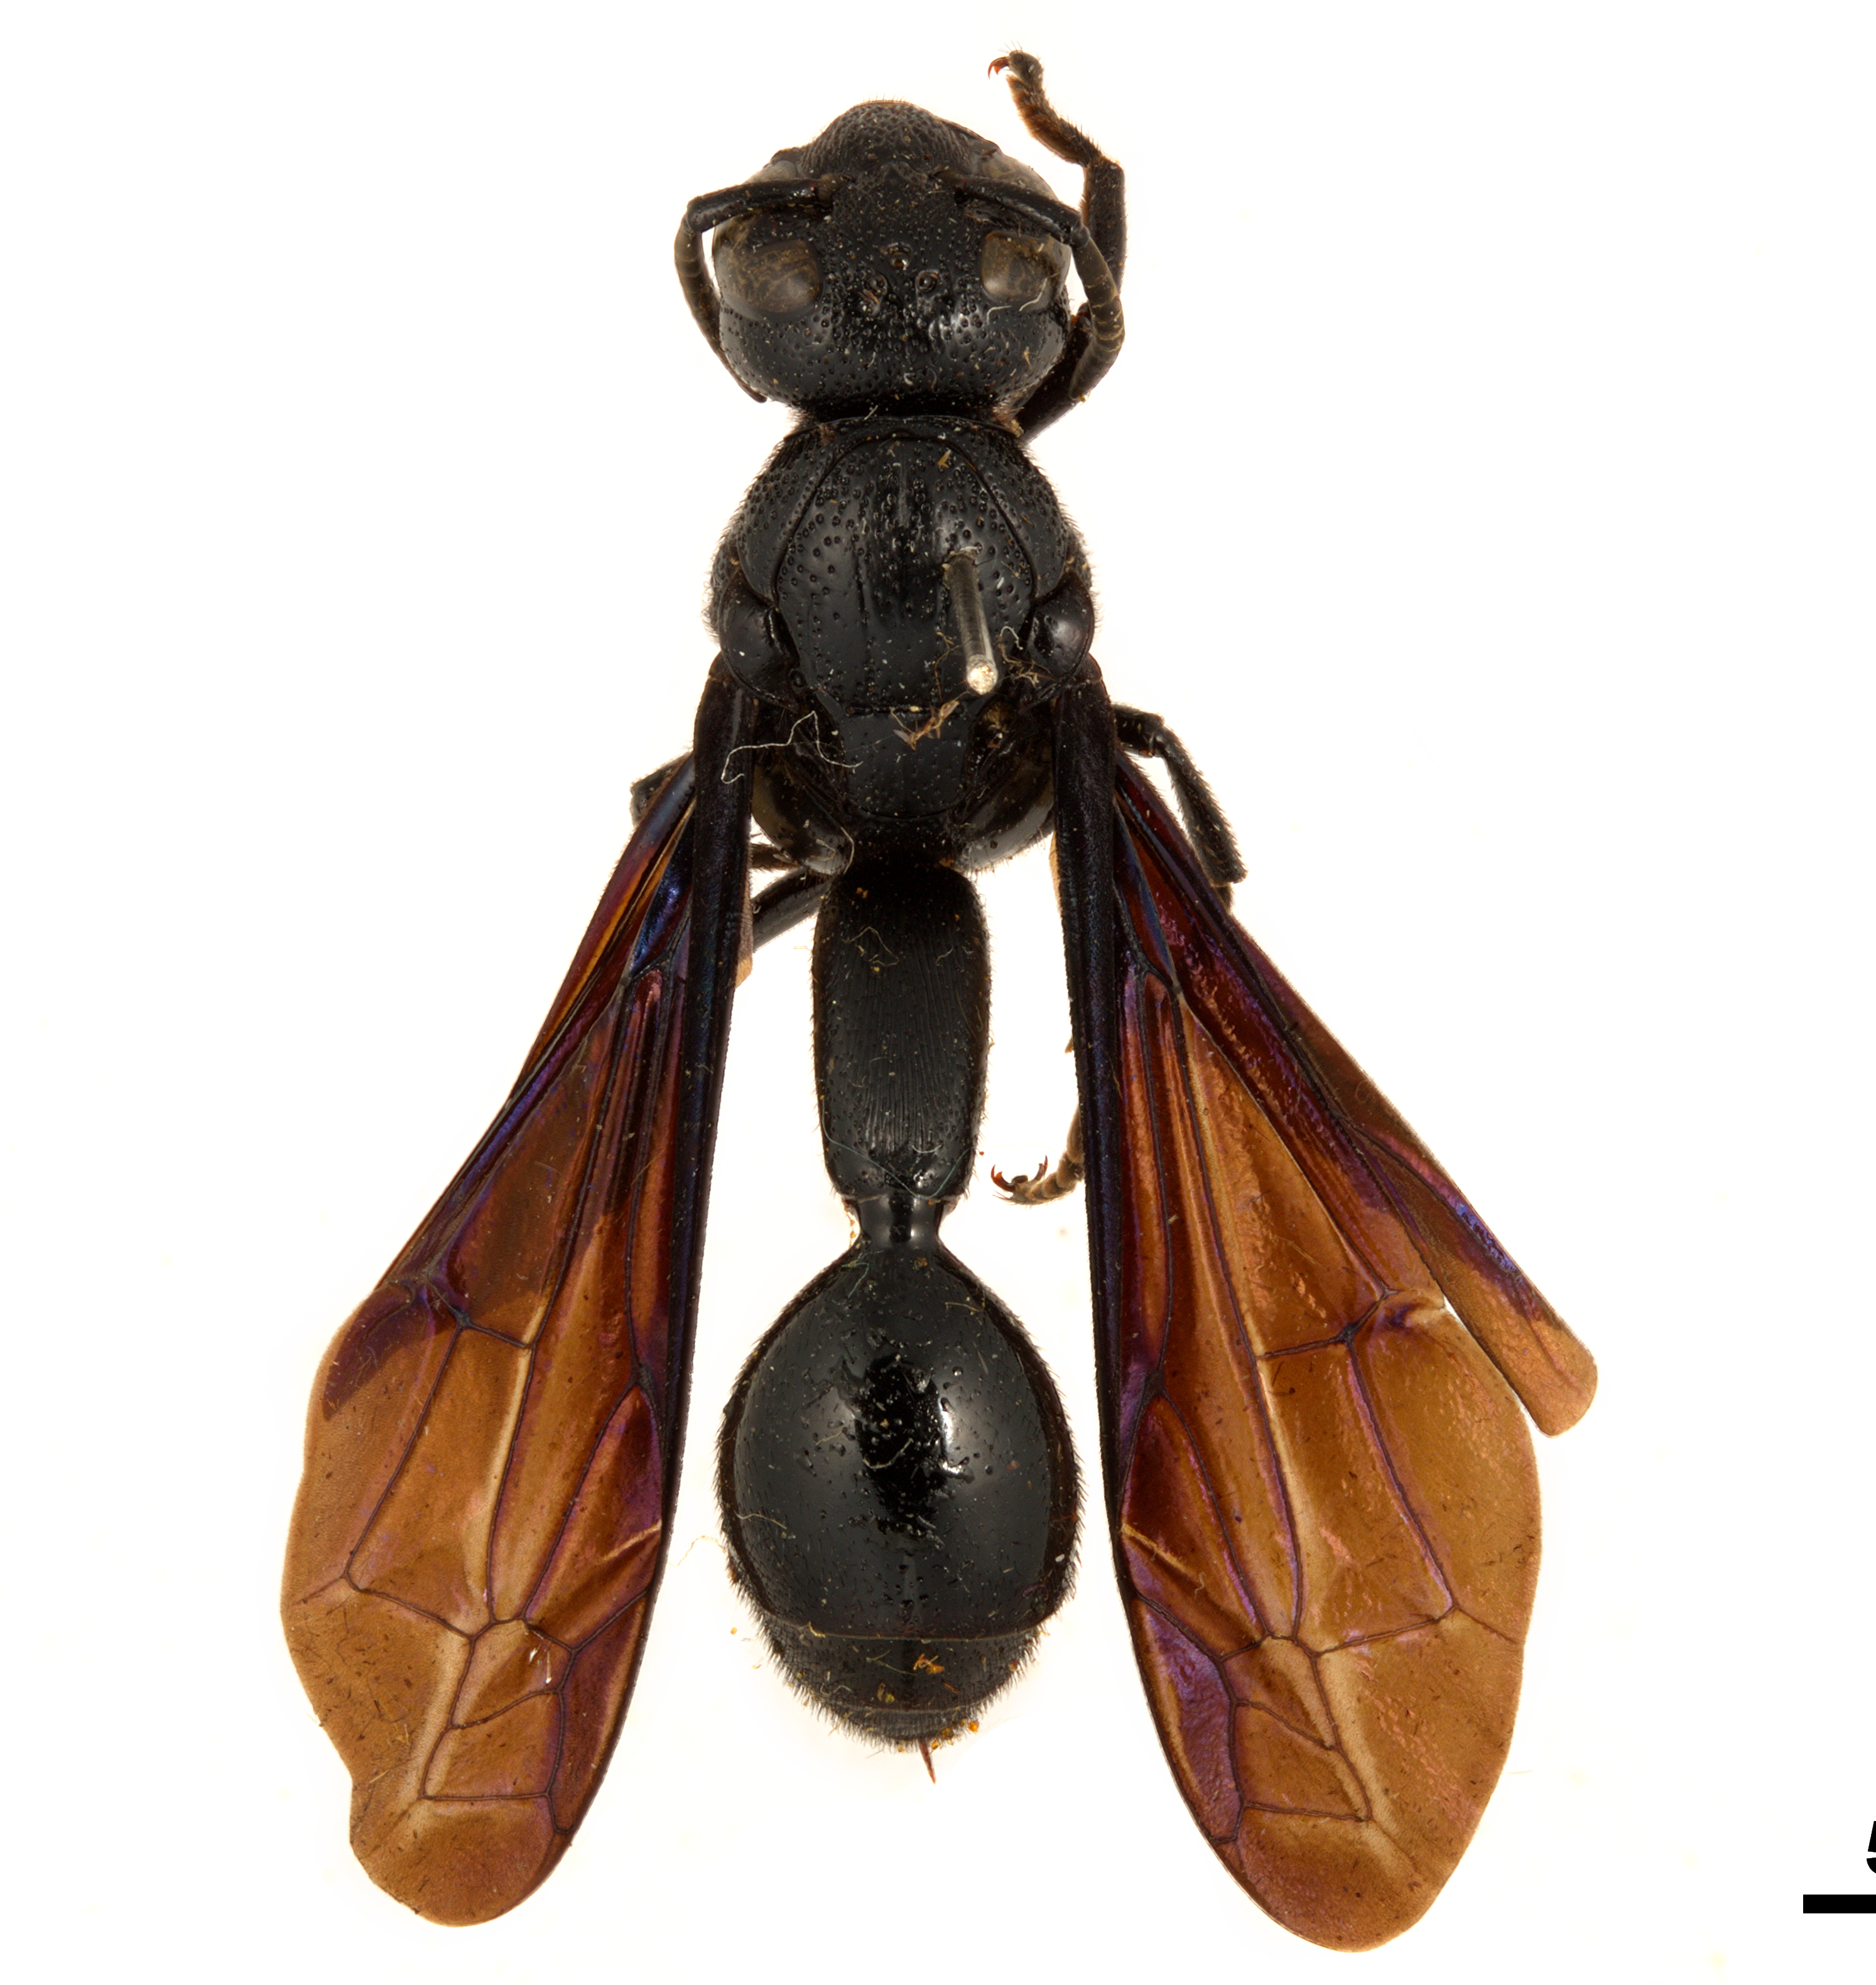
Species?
Calligaster williamsi
